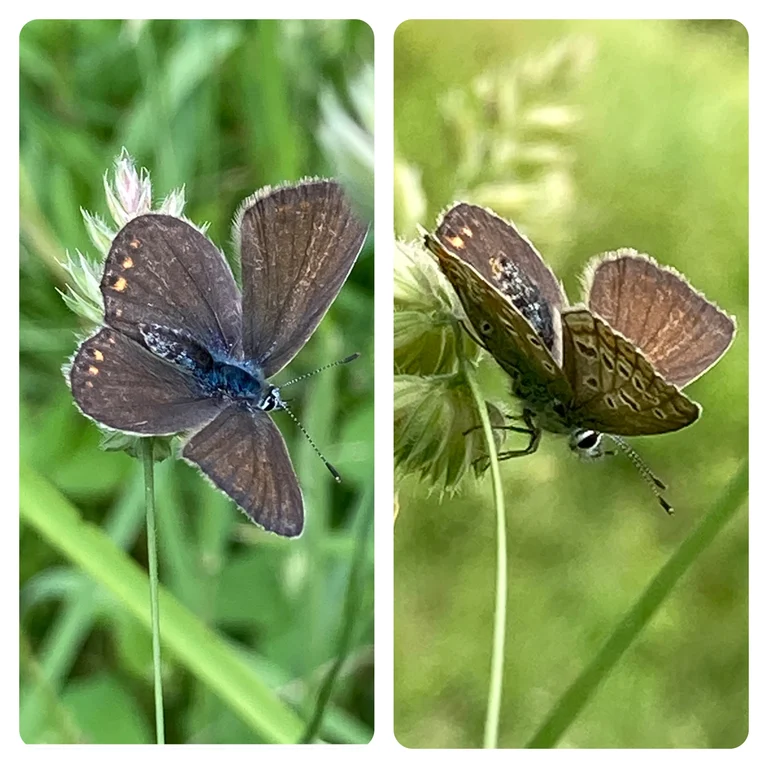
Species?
Polyommatus icarus
